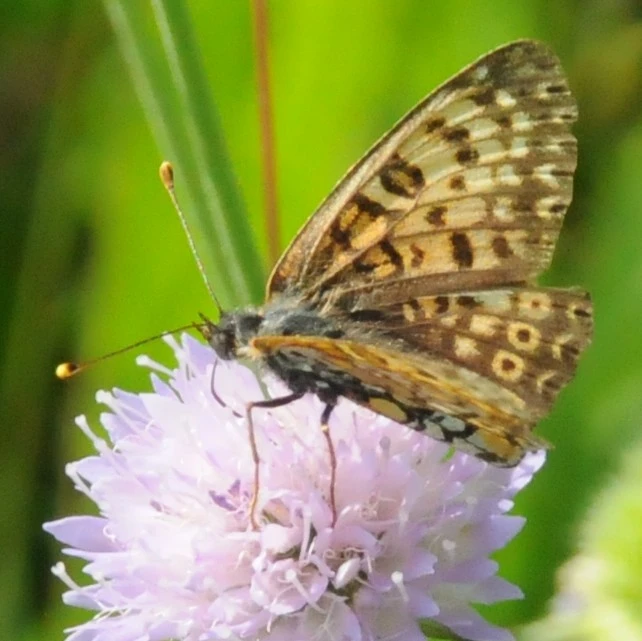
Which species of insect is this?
Melitaea cinxia
